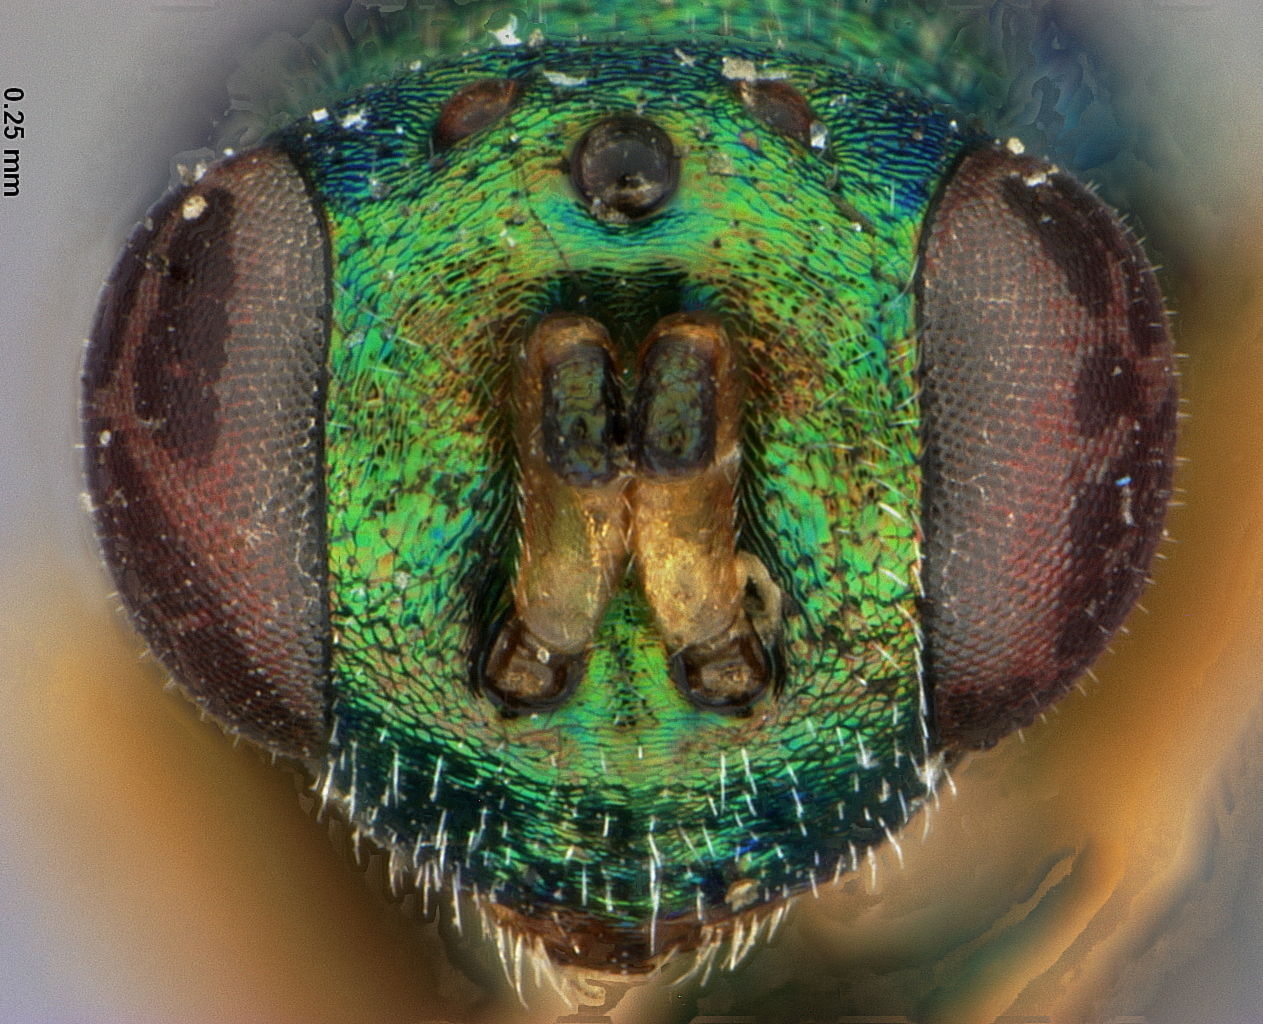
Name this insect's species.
Callimome virentis
